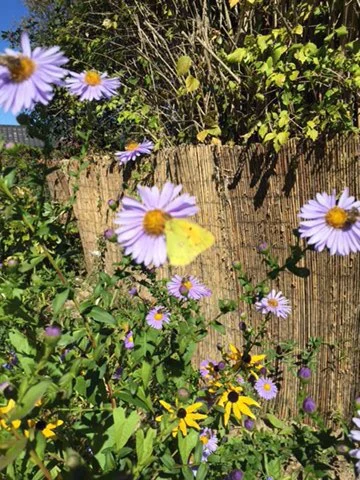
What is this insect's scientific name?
Colias croceus
